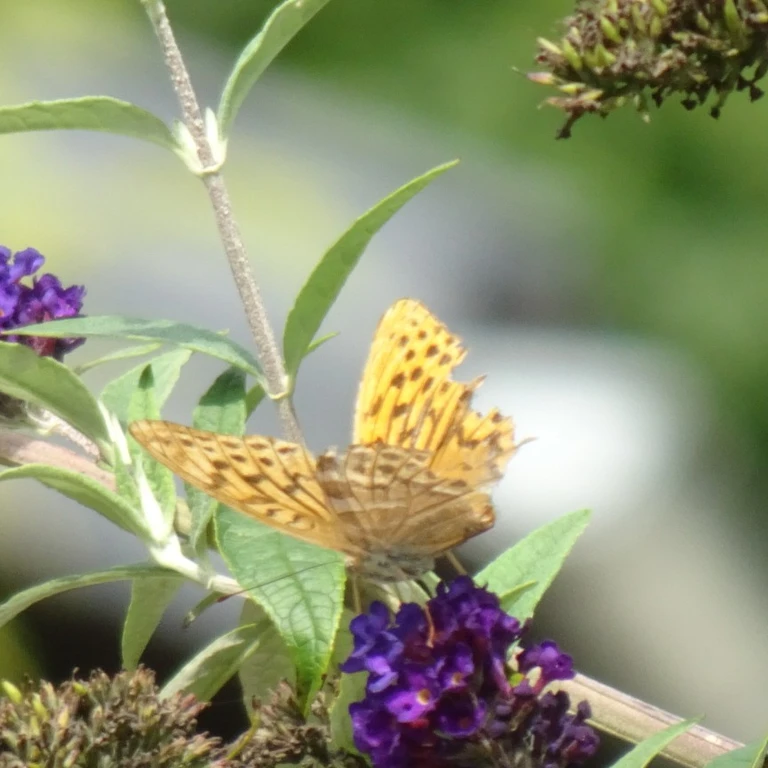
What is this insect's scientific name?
Argynnis paphia
